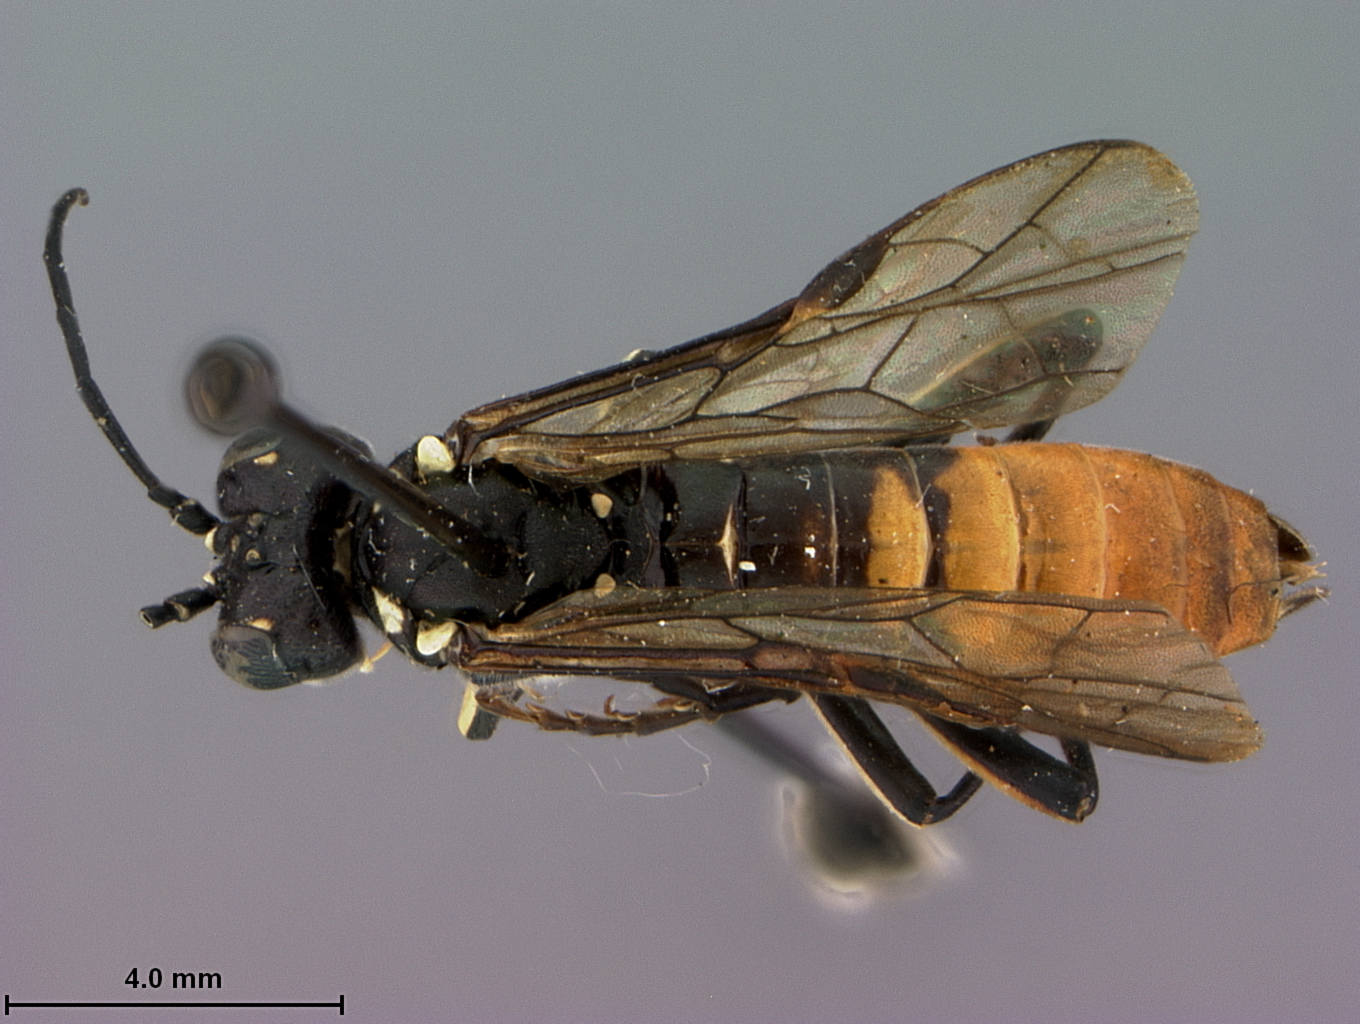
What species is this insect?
Tenthredo varifrons
